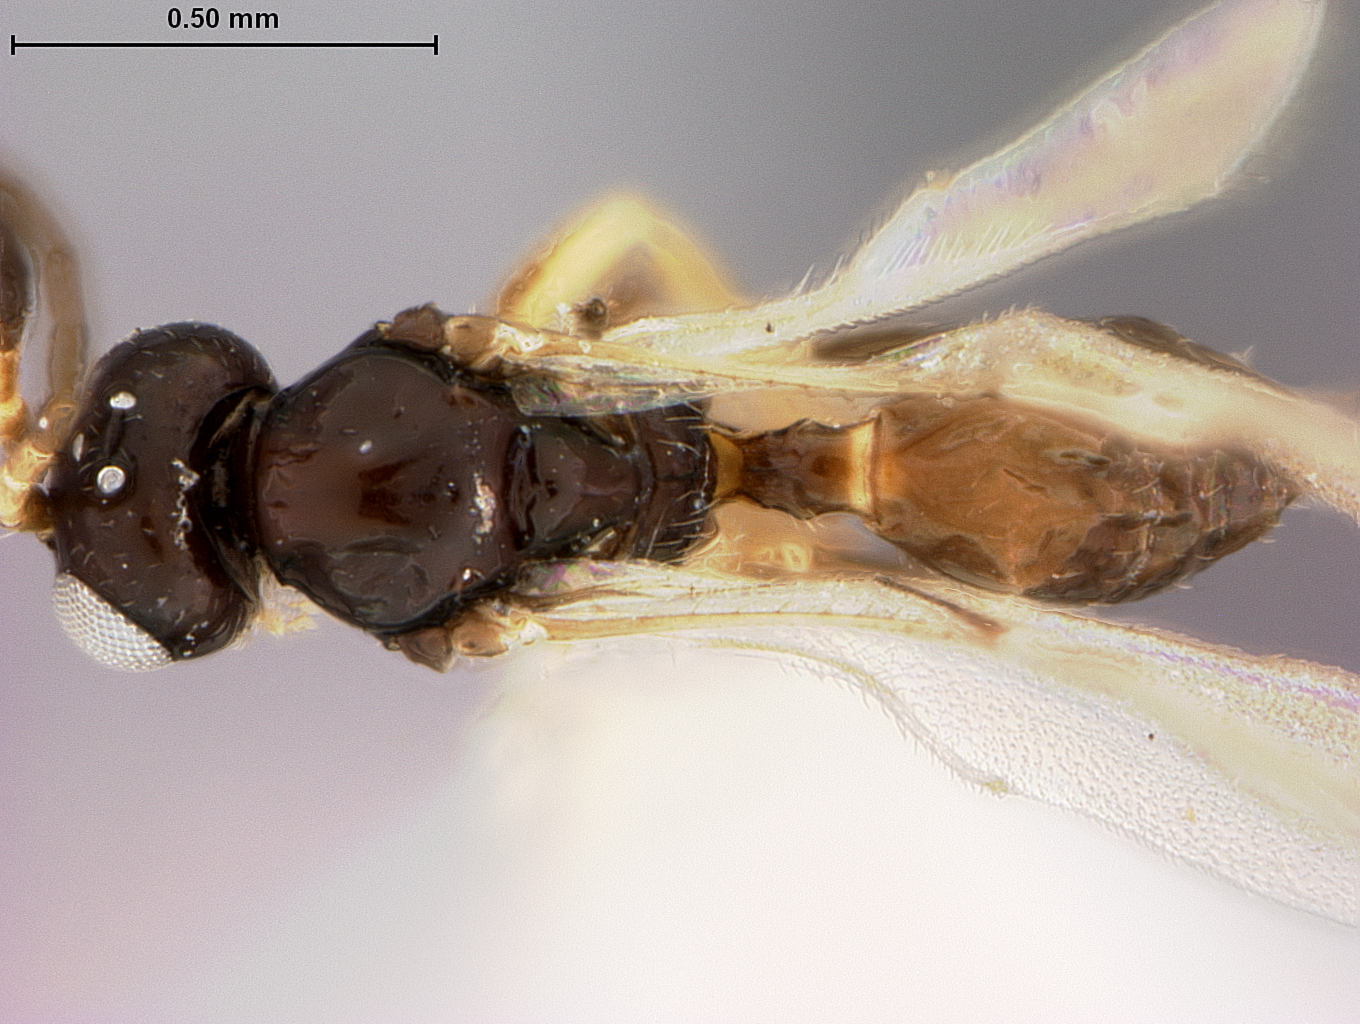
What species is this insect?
Trioxys similis
